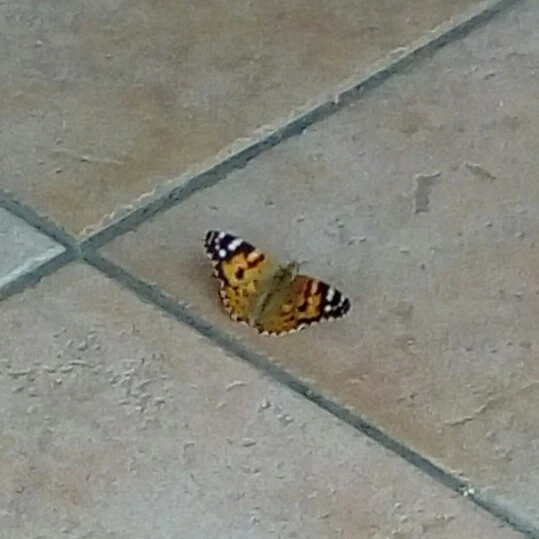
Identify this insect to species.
Vanessa cardui
